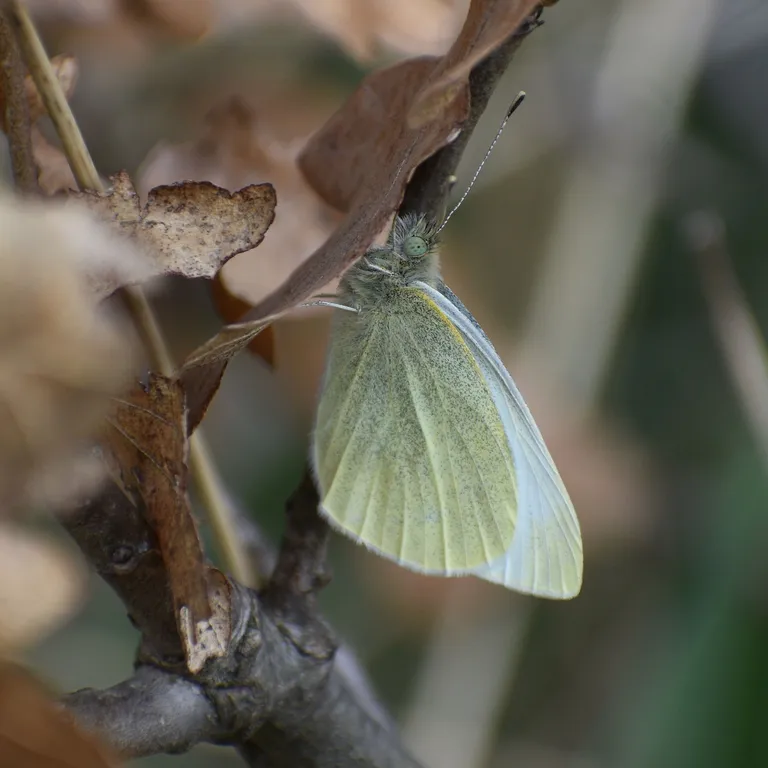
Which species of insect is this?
Pieris rapae
